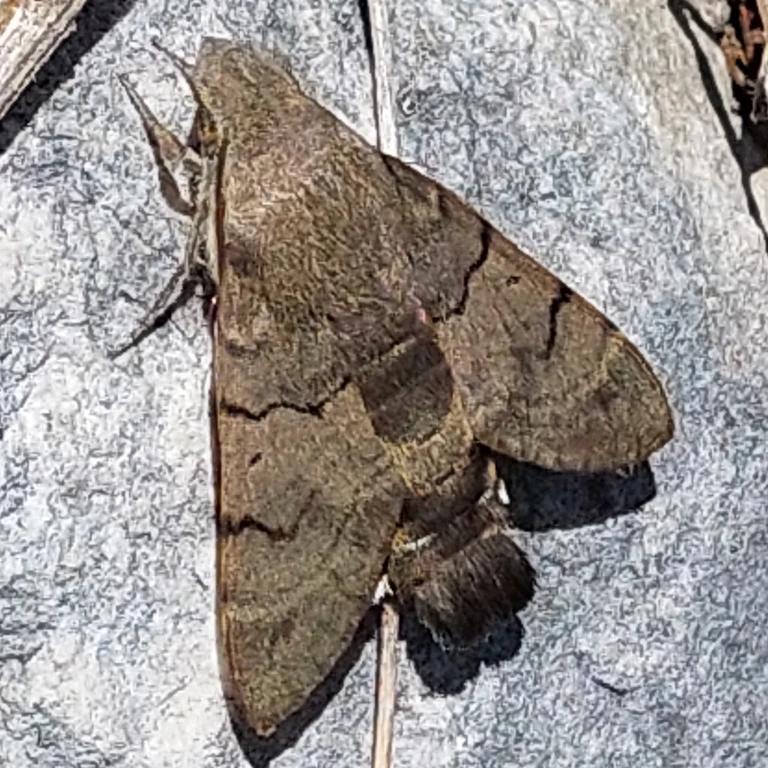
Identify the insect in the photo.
Macroglossum stellatarum
